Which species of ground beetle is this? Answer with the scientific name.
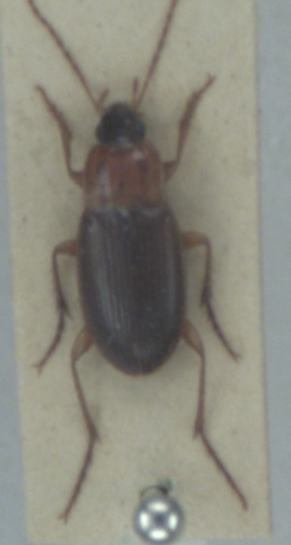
Calathus cinctus
